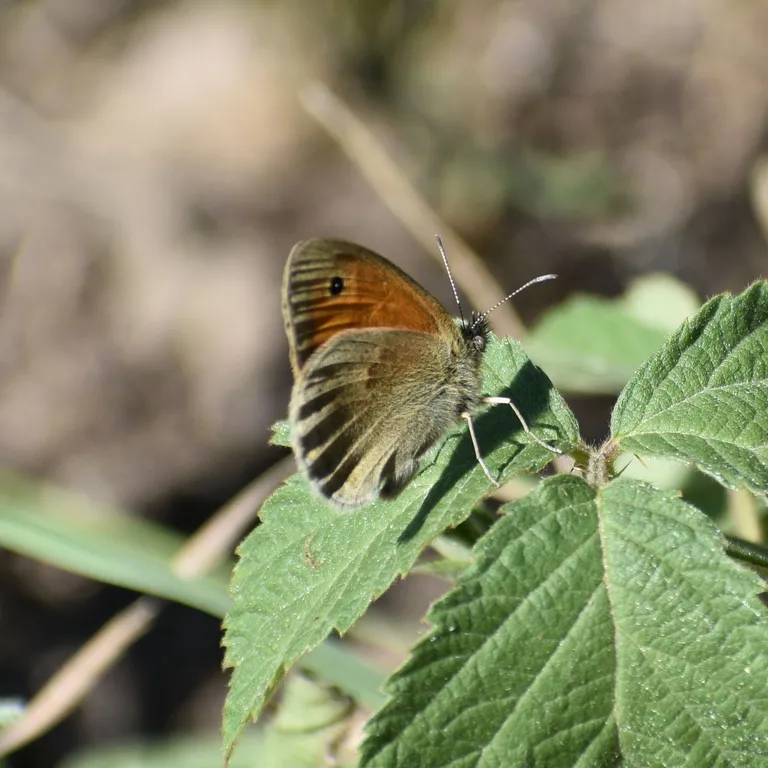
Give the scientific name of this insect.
Coenonympha pamphilus
